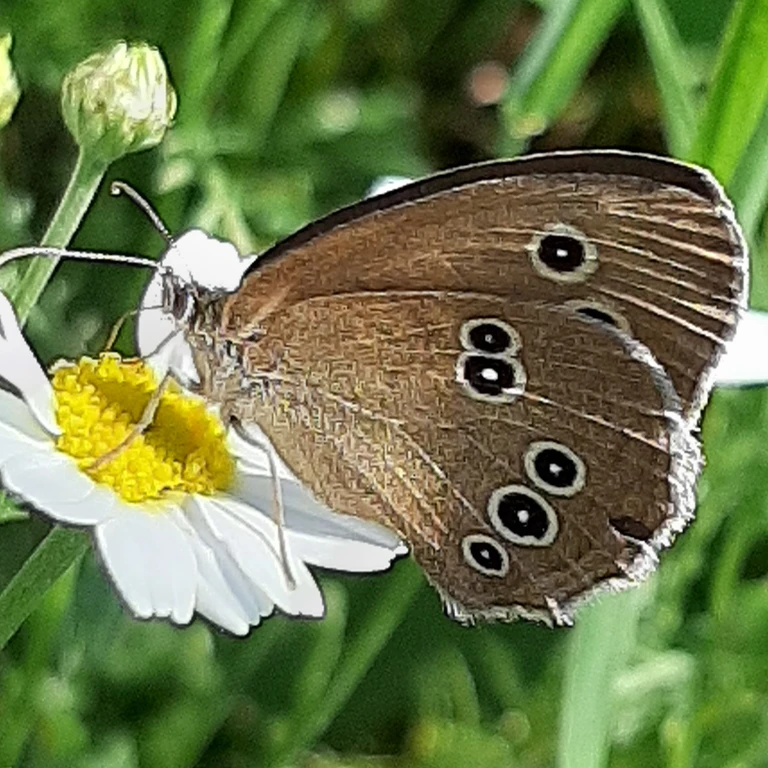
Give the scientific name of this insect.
Aphantopus hyperantus
